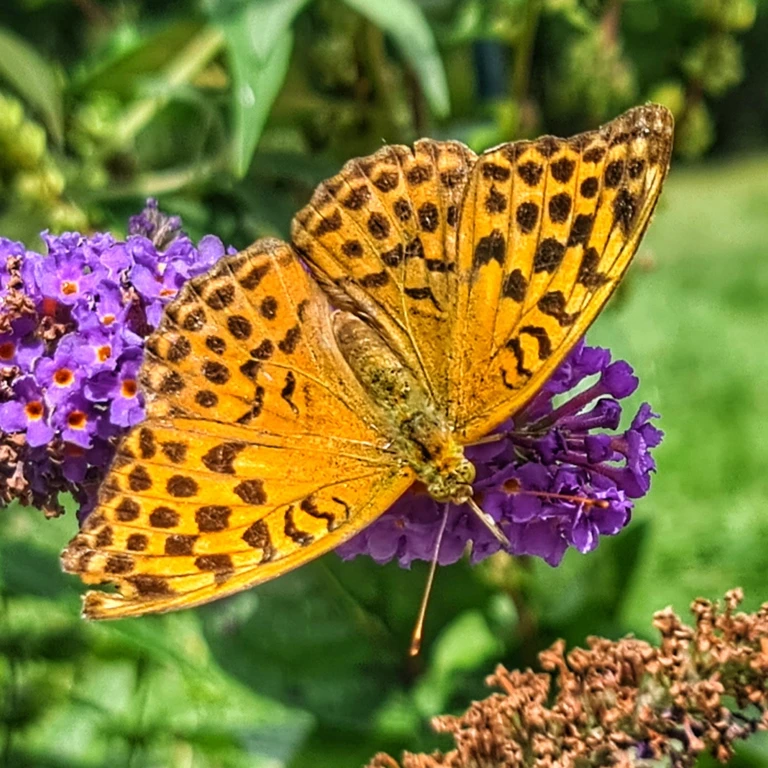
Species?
Argynnis paphia
